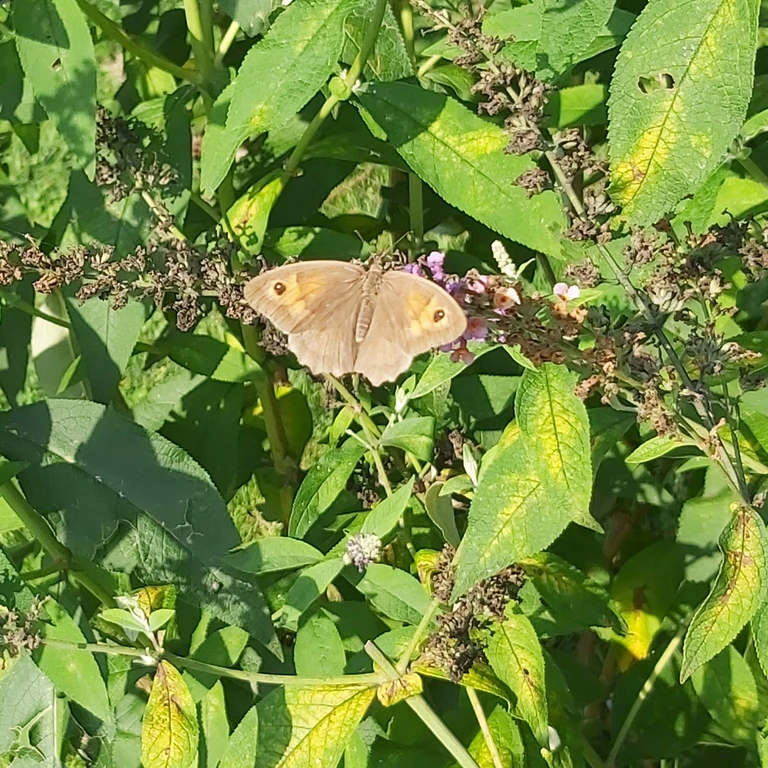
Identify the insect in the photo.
Maniola jurtina
